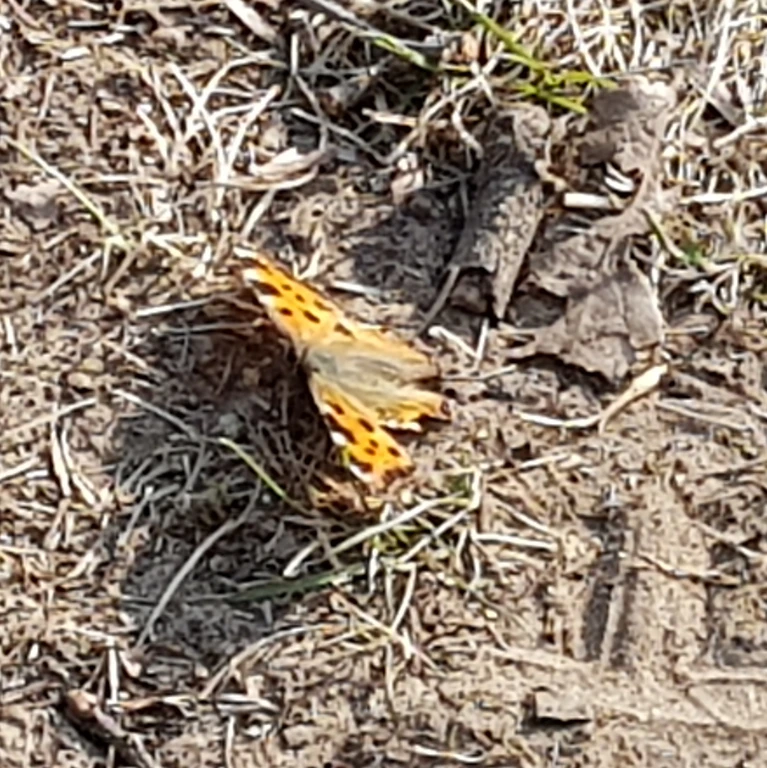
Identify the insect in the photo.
Nymphalis polychloros
